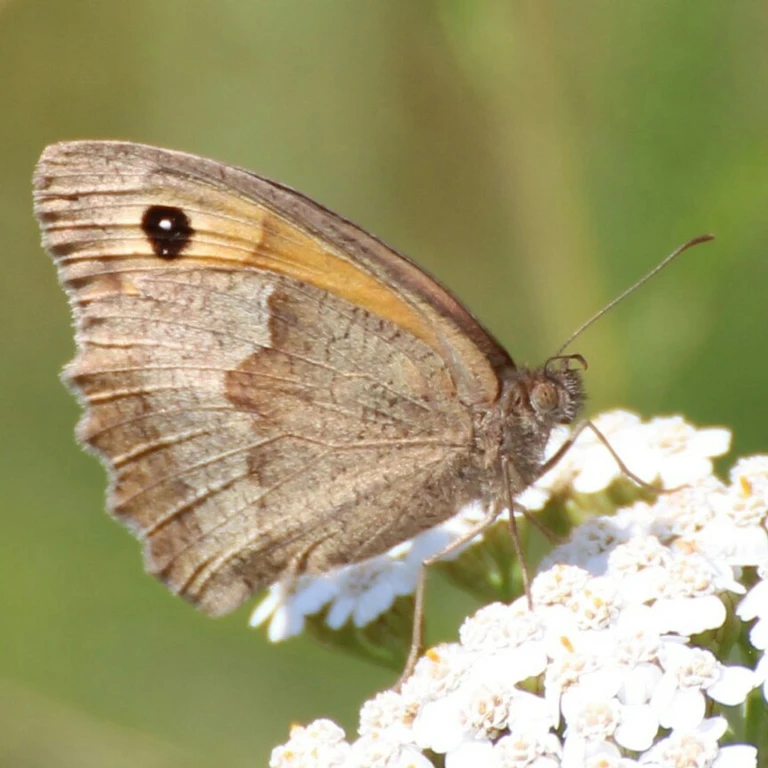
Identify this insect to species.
Maniola jurtina
